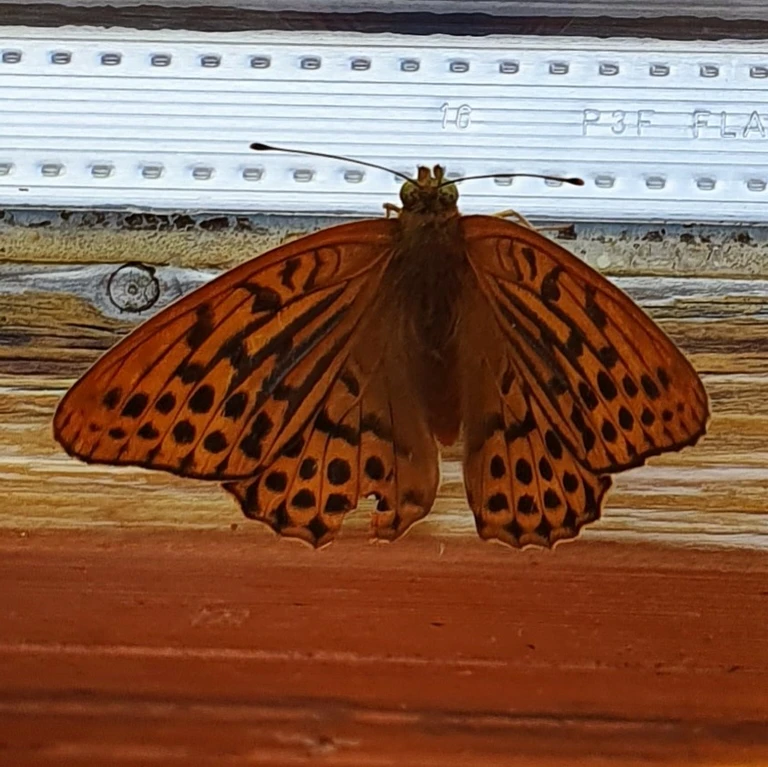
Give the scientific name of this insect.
Argynnis paphia
